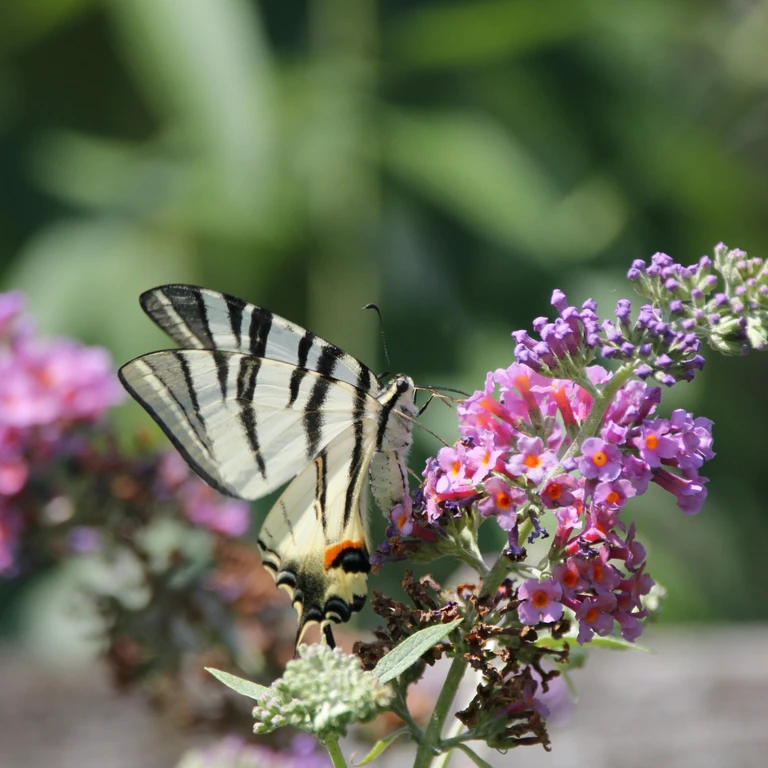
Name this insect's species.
Iphiclides podalirius
